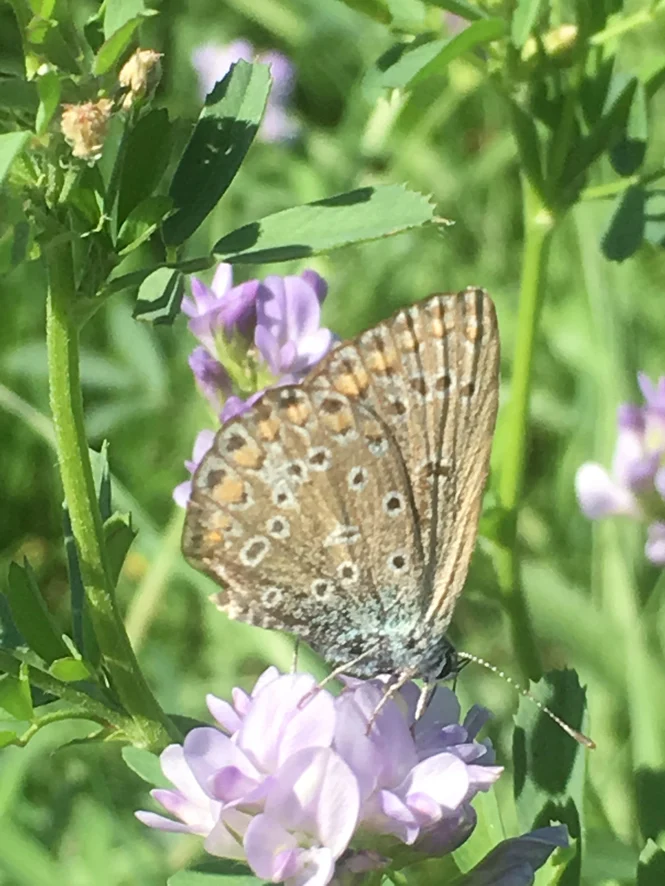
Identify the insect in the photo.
Polyommatus icarus
